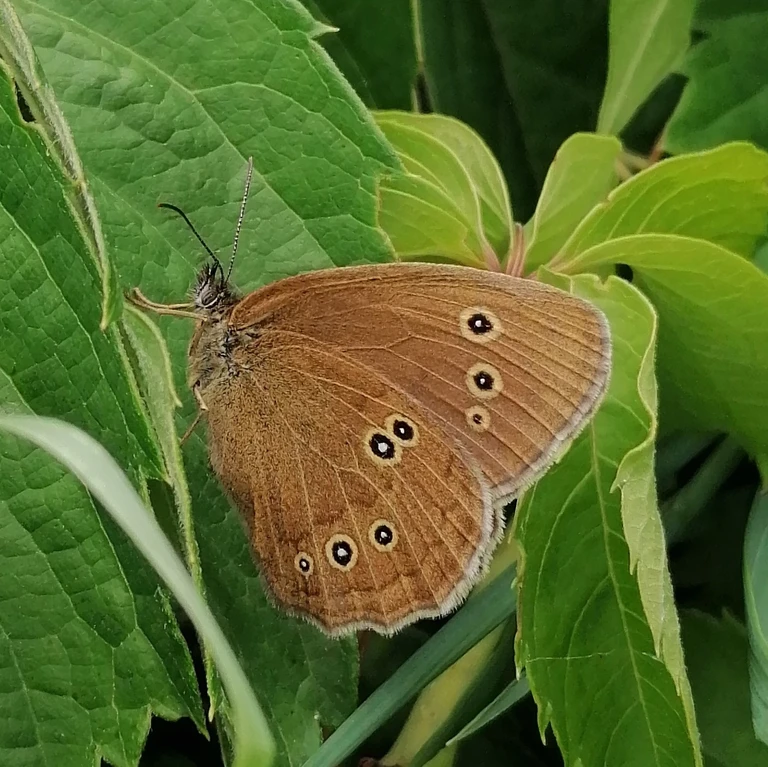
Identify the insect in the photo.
Aphantopus hyperantus
